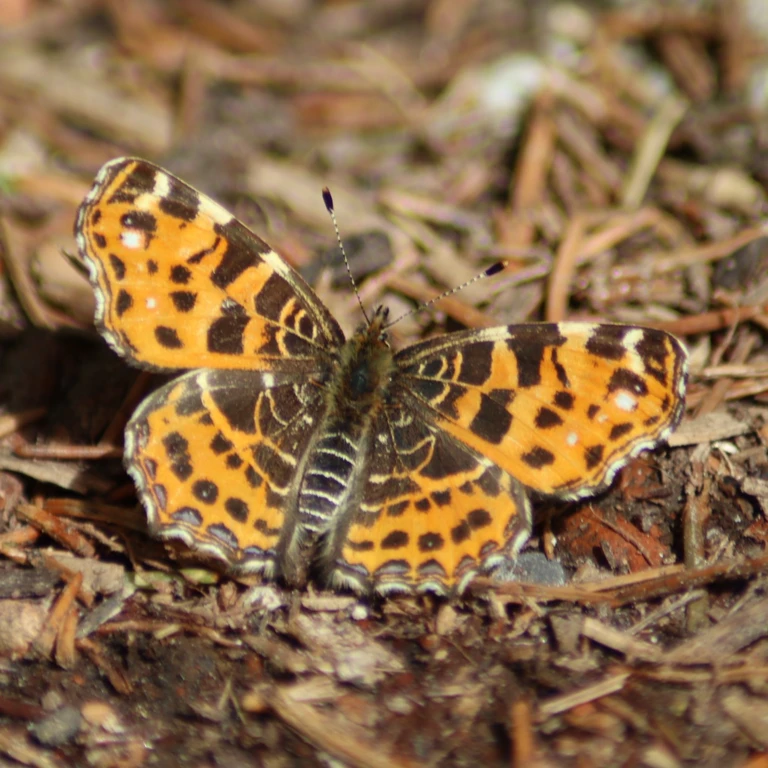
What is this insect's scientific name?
Araschnia levana
